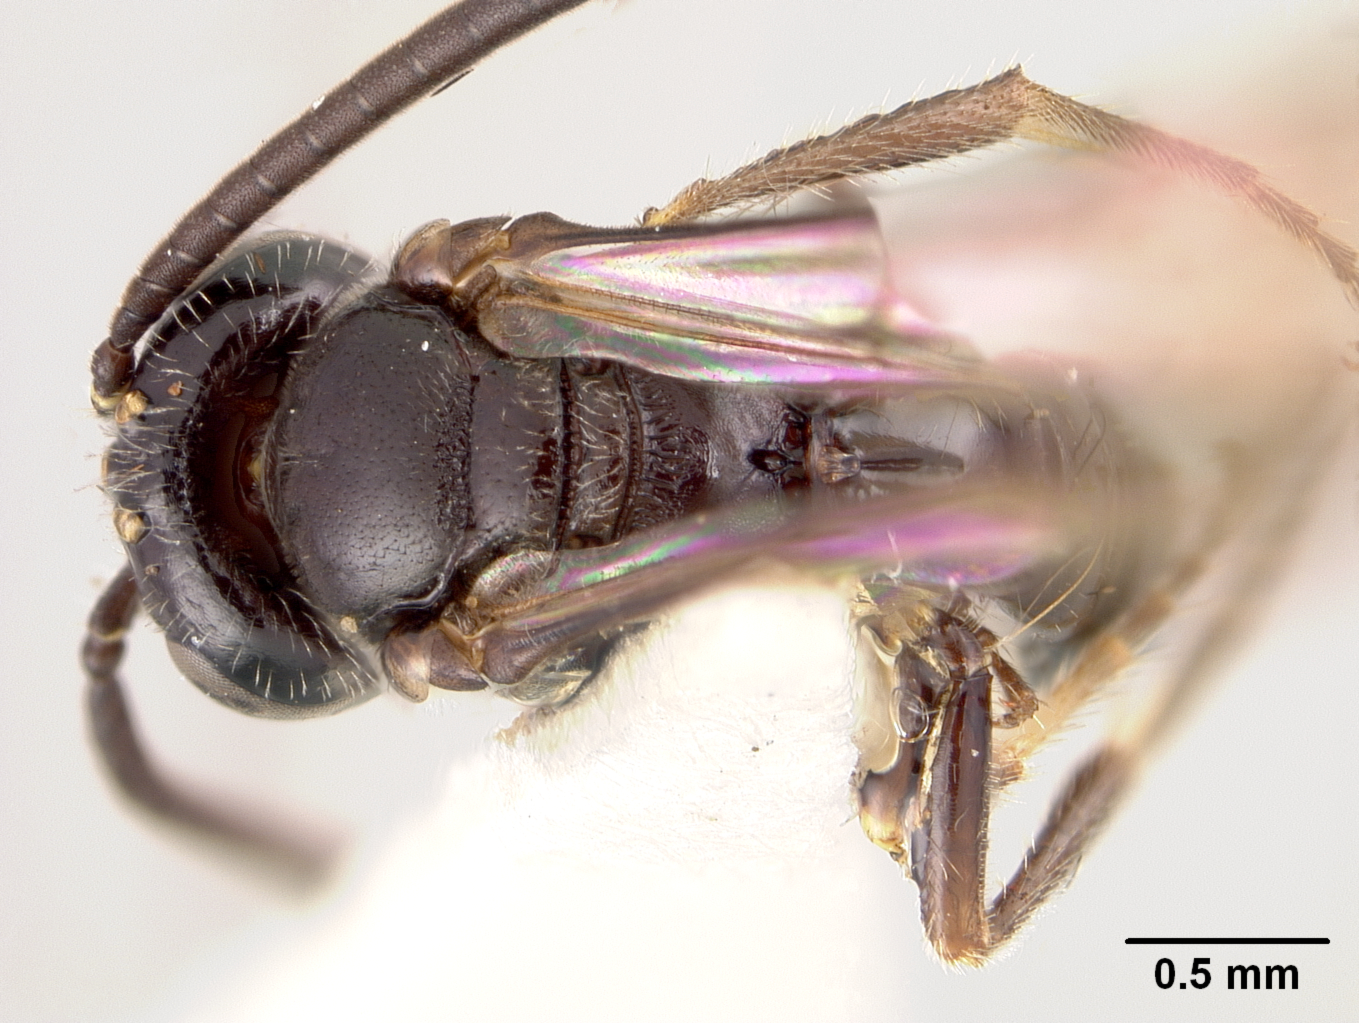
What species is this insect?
Heterosarus nitens
